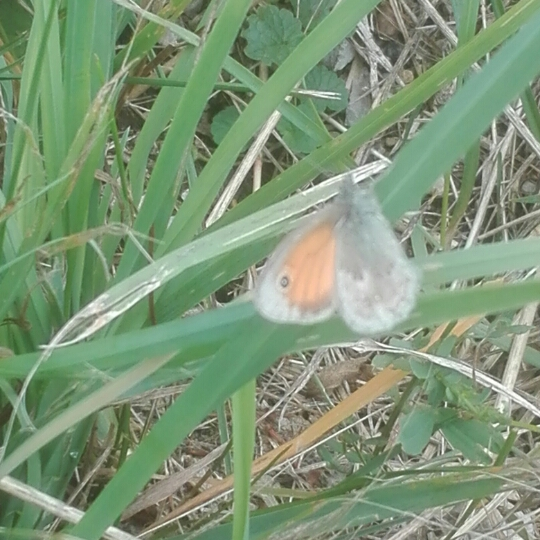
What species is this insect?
Coenonympha pamphilus
